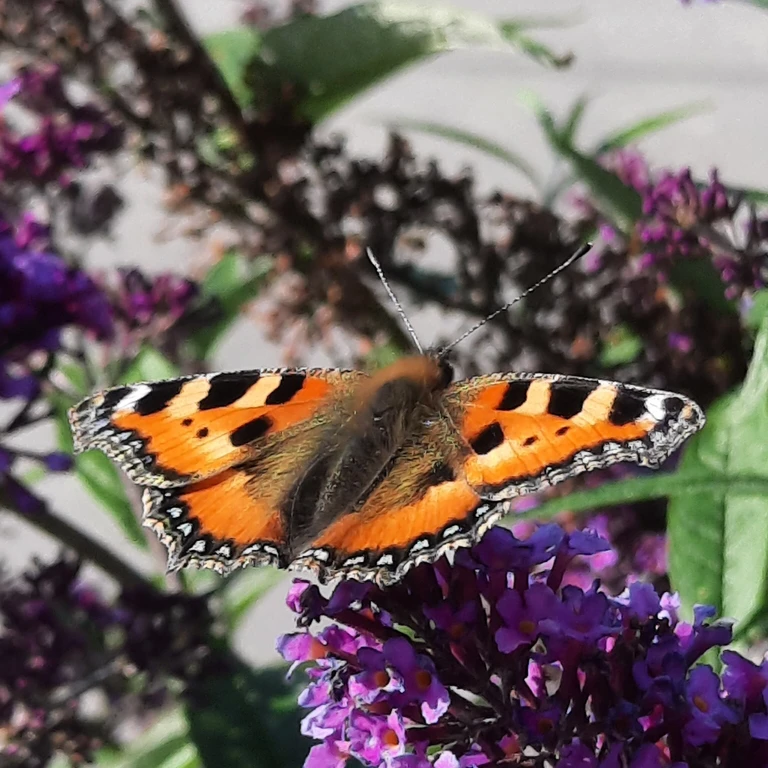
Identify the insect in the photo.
Aglais urticae
